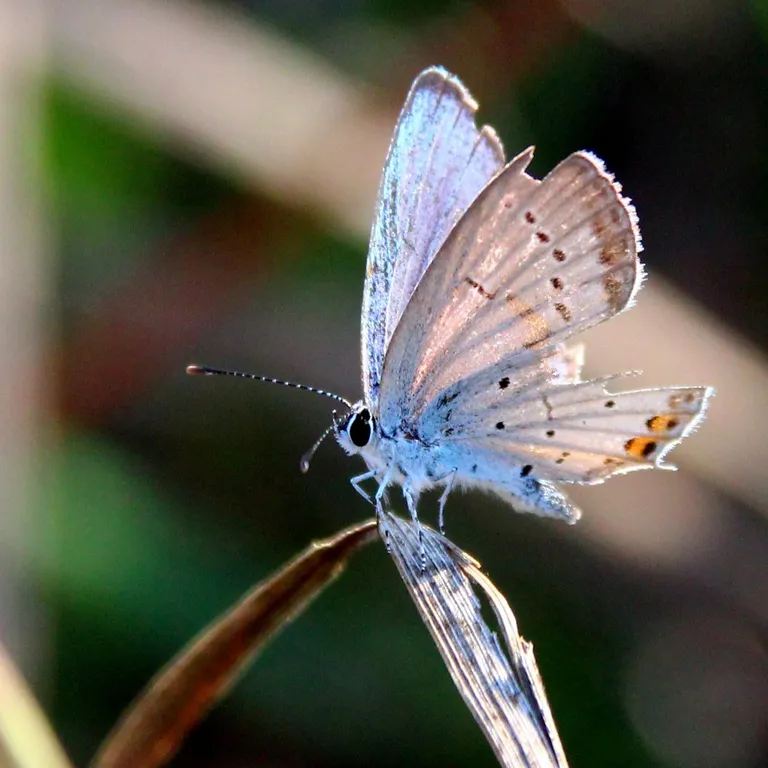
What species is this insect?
Cupido argiades (also Elkalyce argiades)
